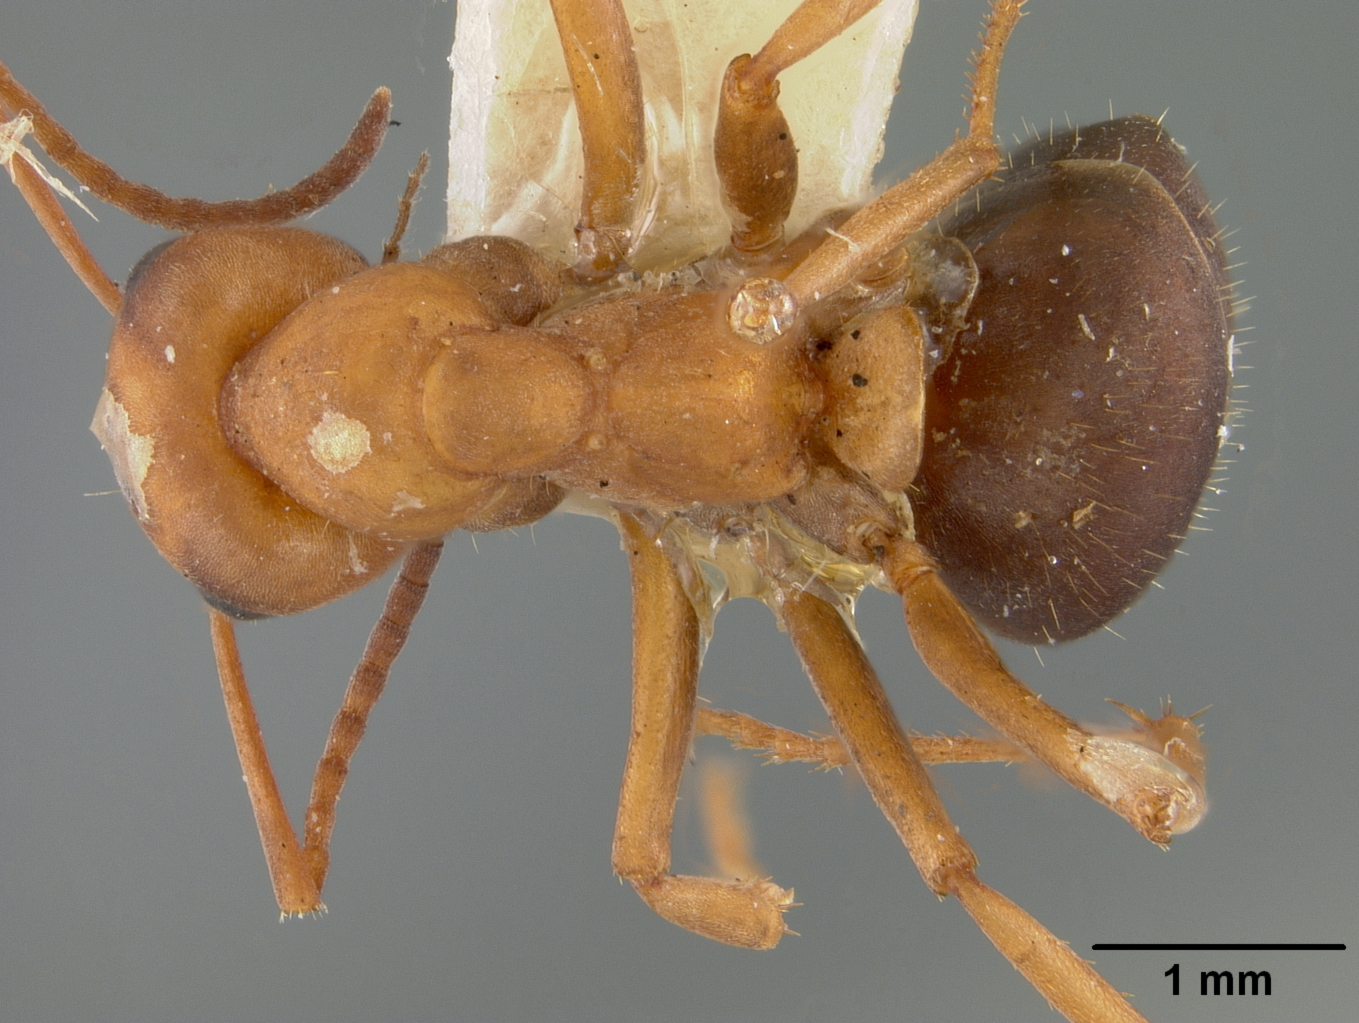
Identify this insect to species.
Formica rufa
